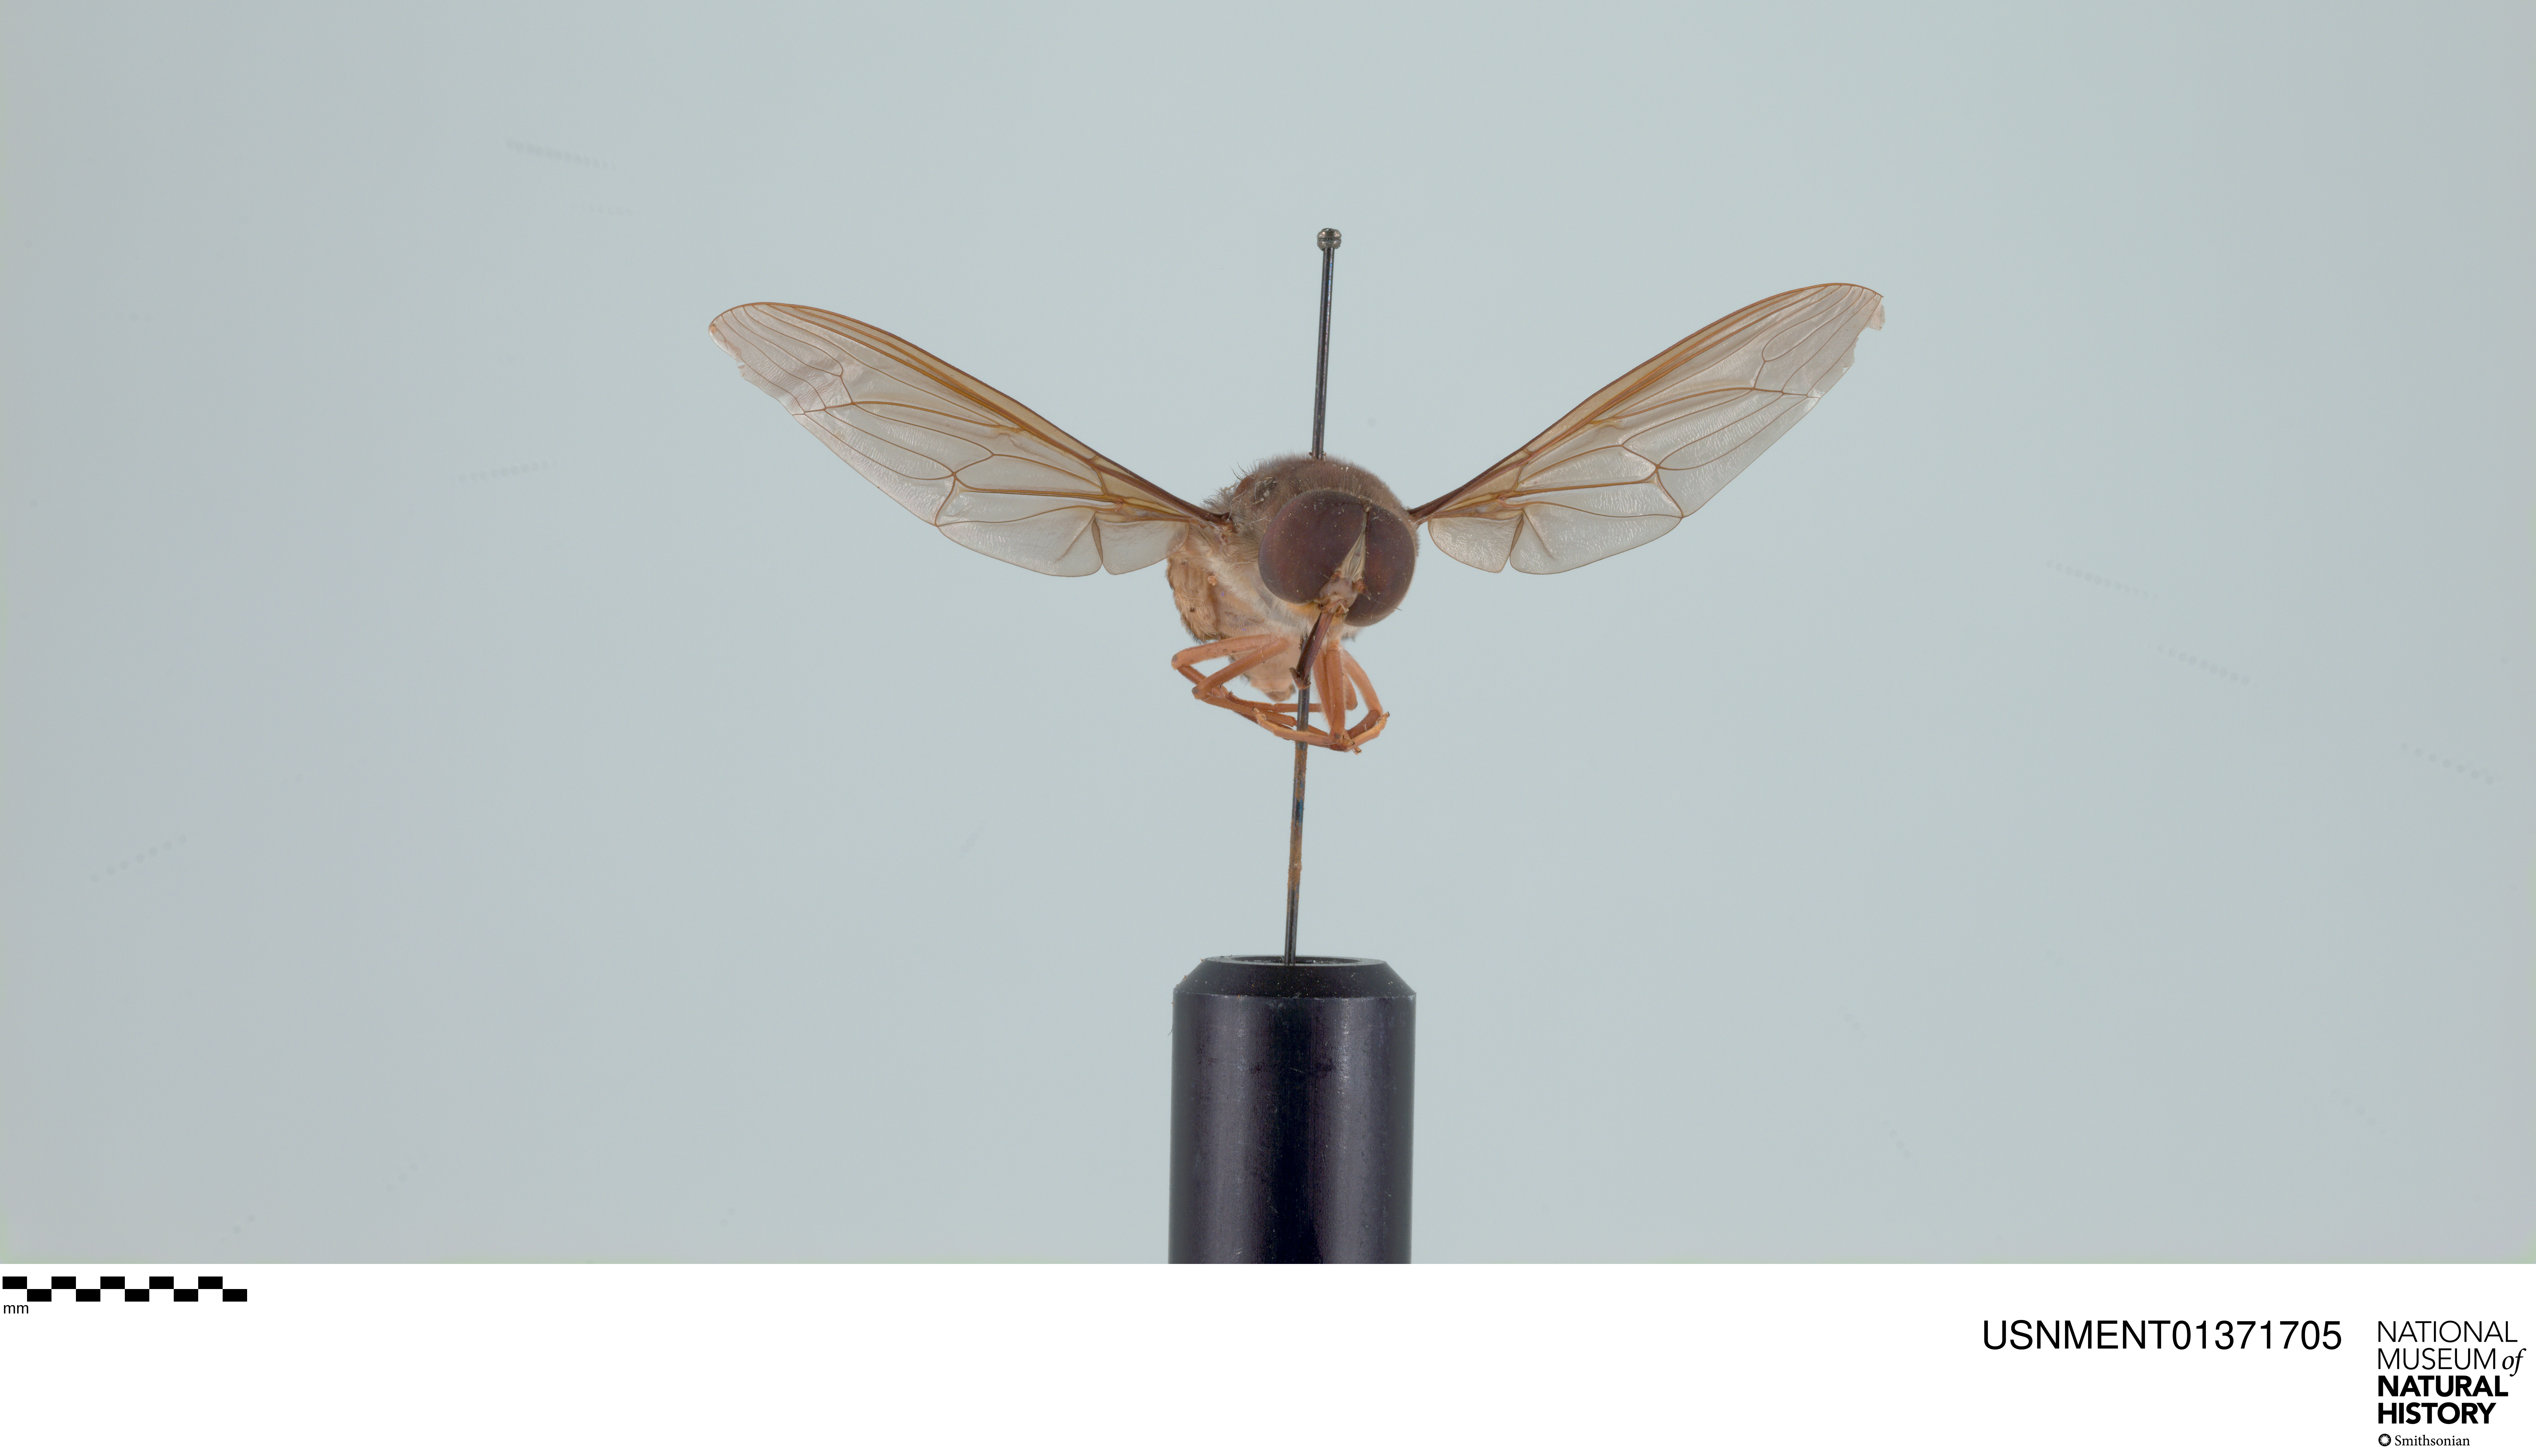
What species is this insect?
Trichophthalma novaehollandiae
